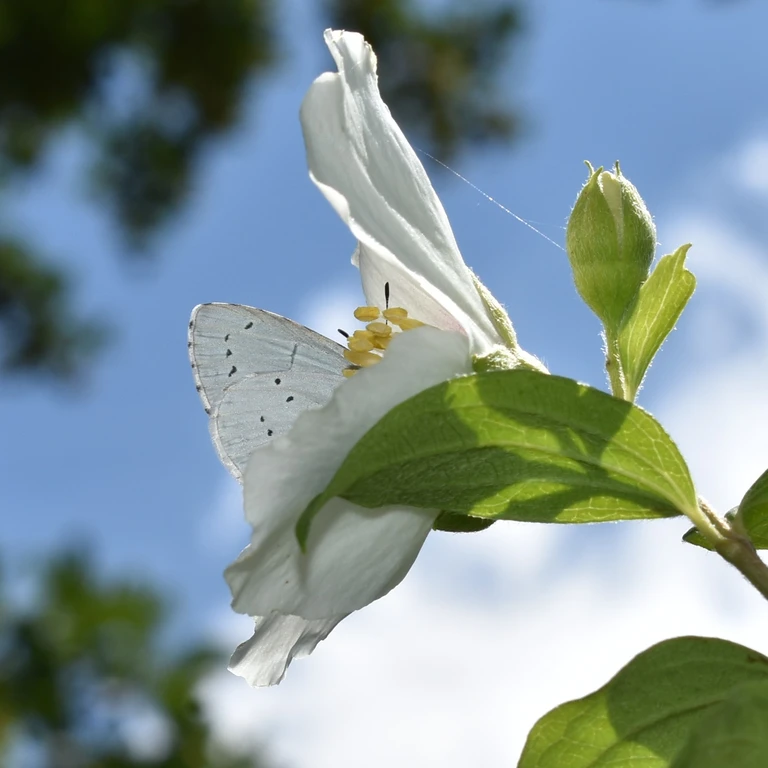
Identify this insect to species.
Celastrina argiolus
